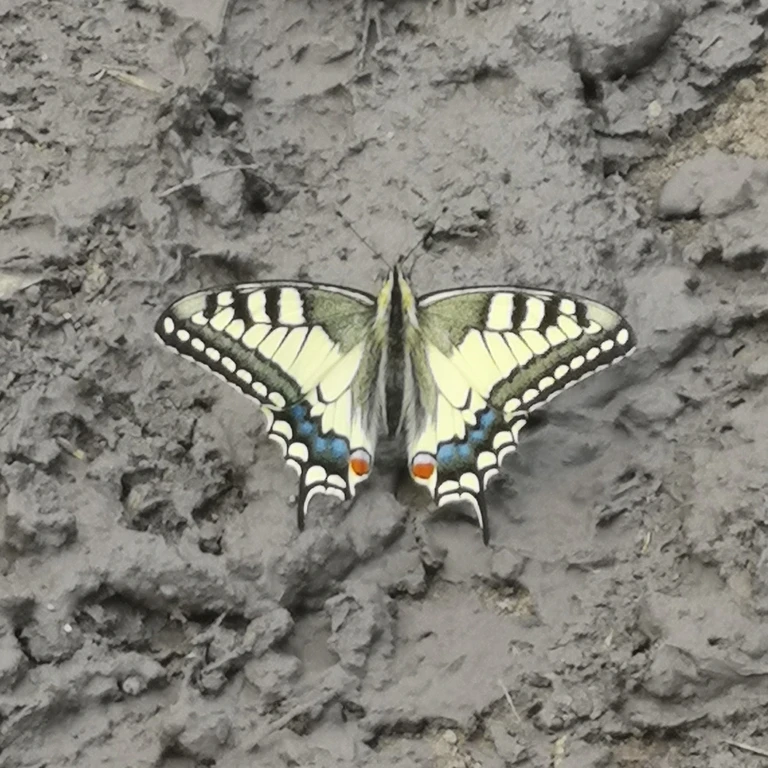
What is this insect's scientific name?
Papilio machaon
